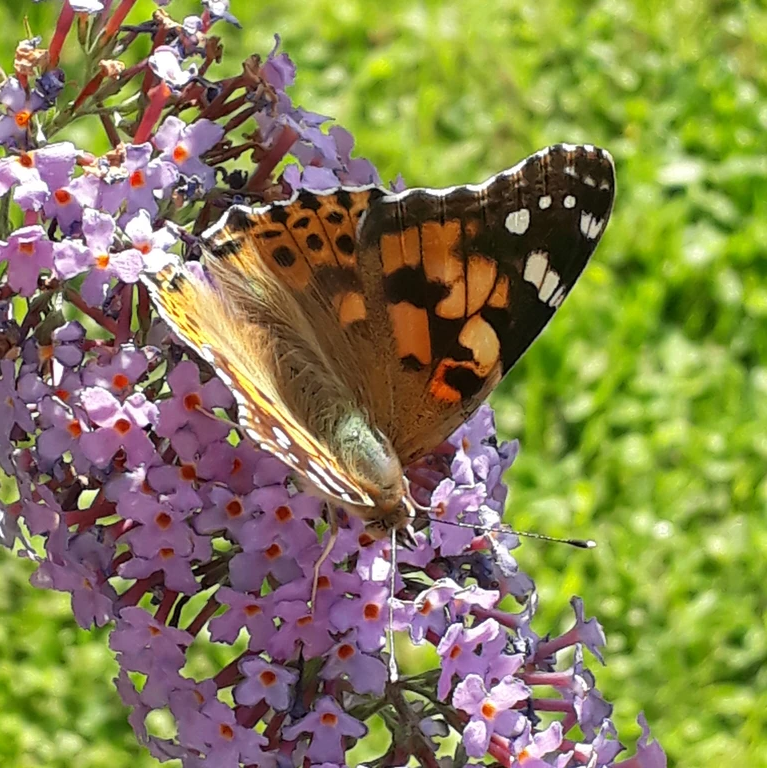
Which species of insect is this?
Vanessa cardui
